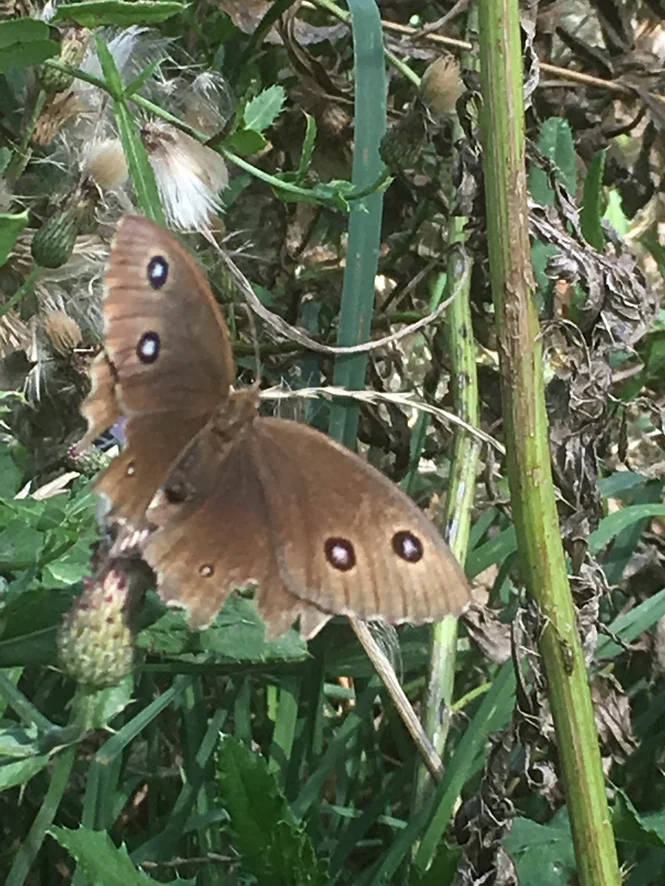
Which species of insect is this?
Minois dryas
